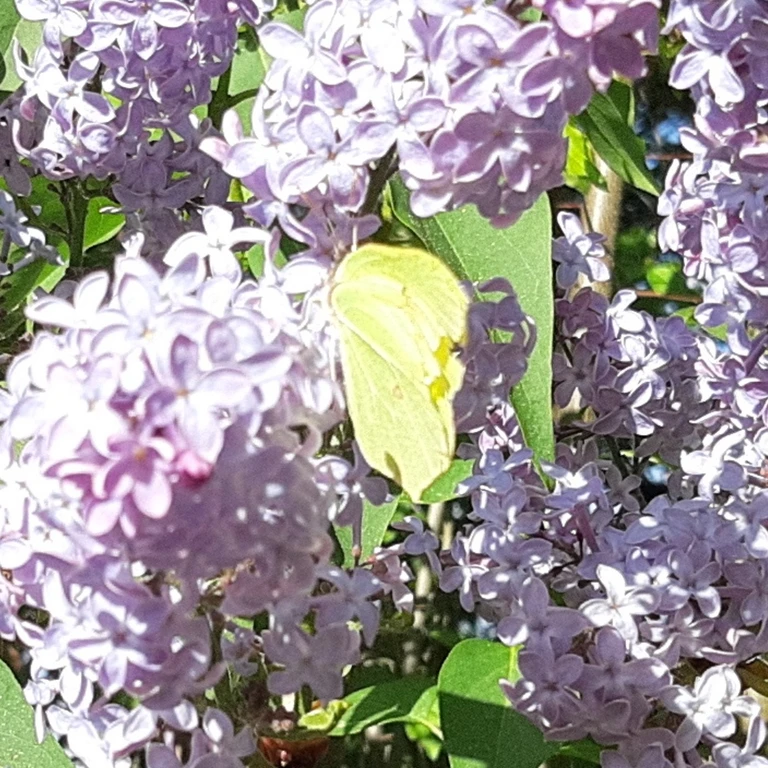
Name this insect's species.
Gonepteryx rhamni
